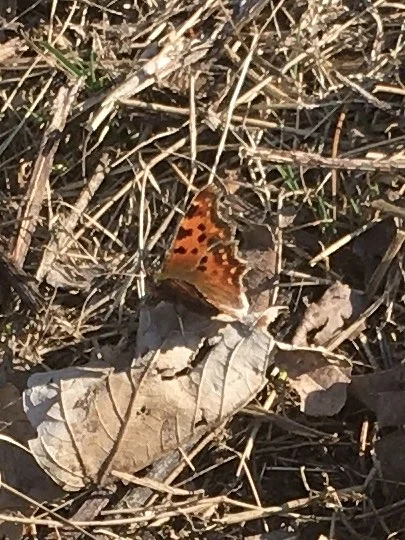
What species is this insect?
Polygonia c-album
